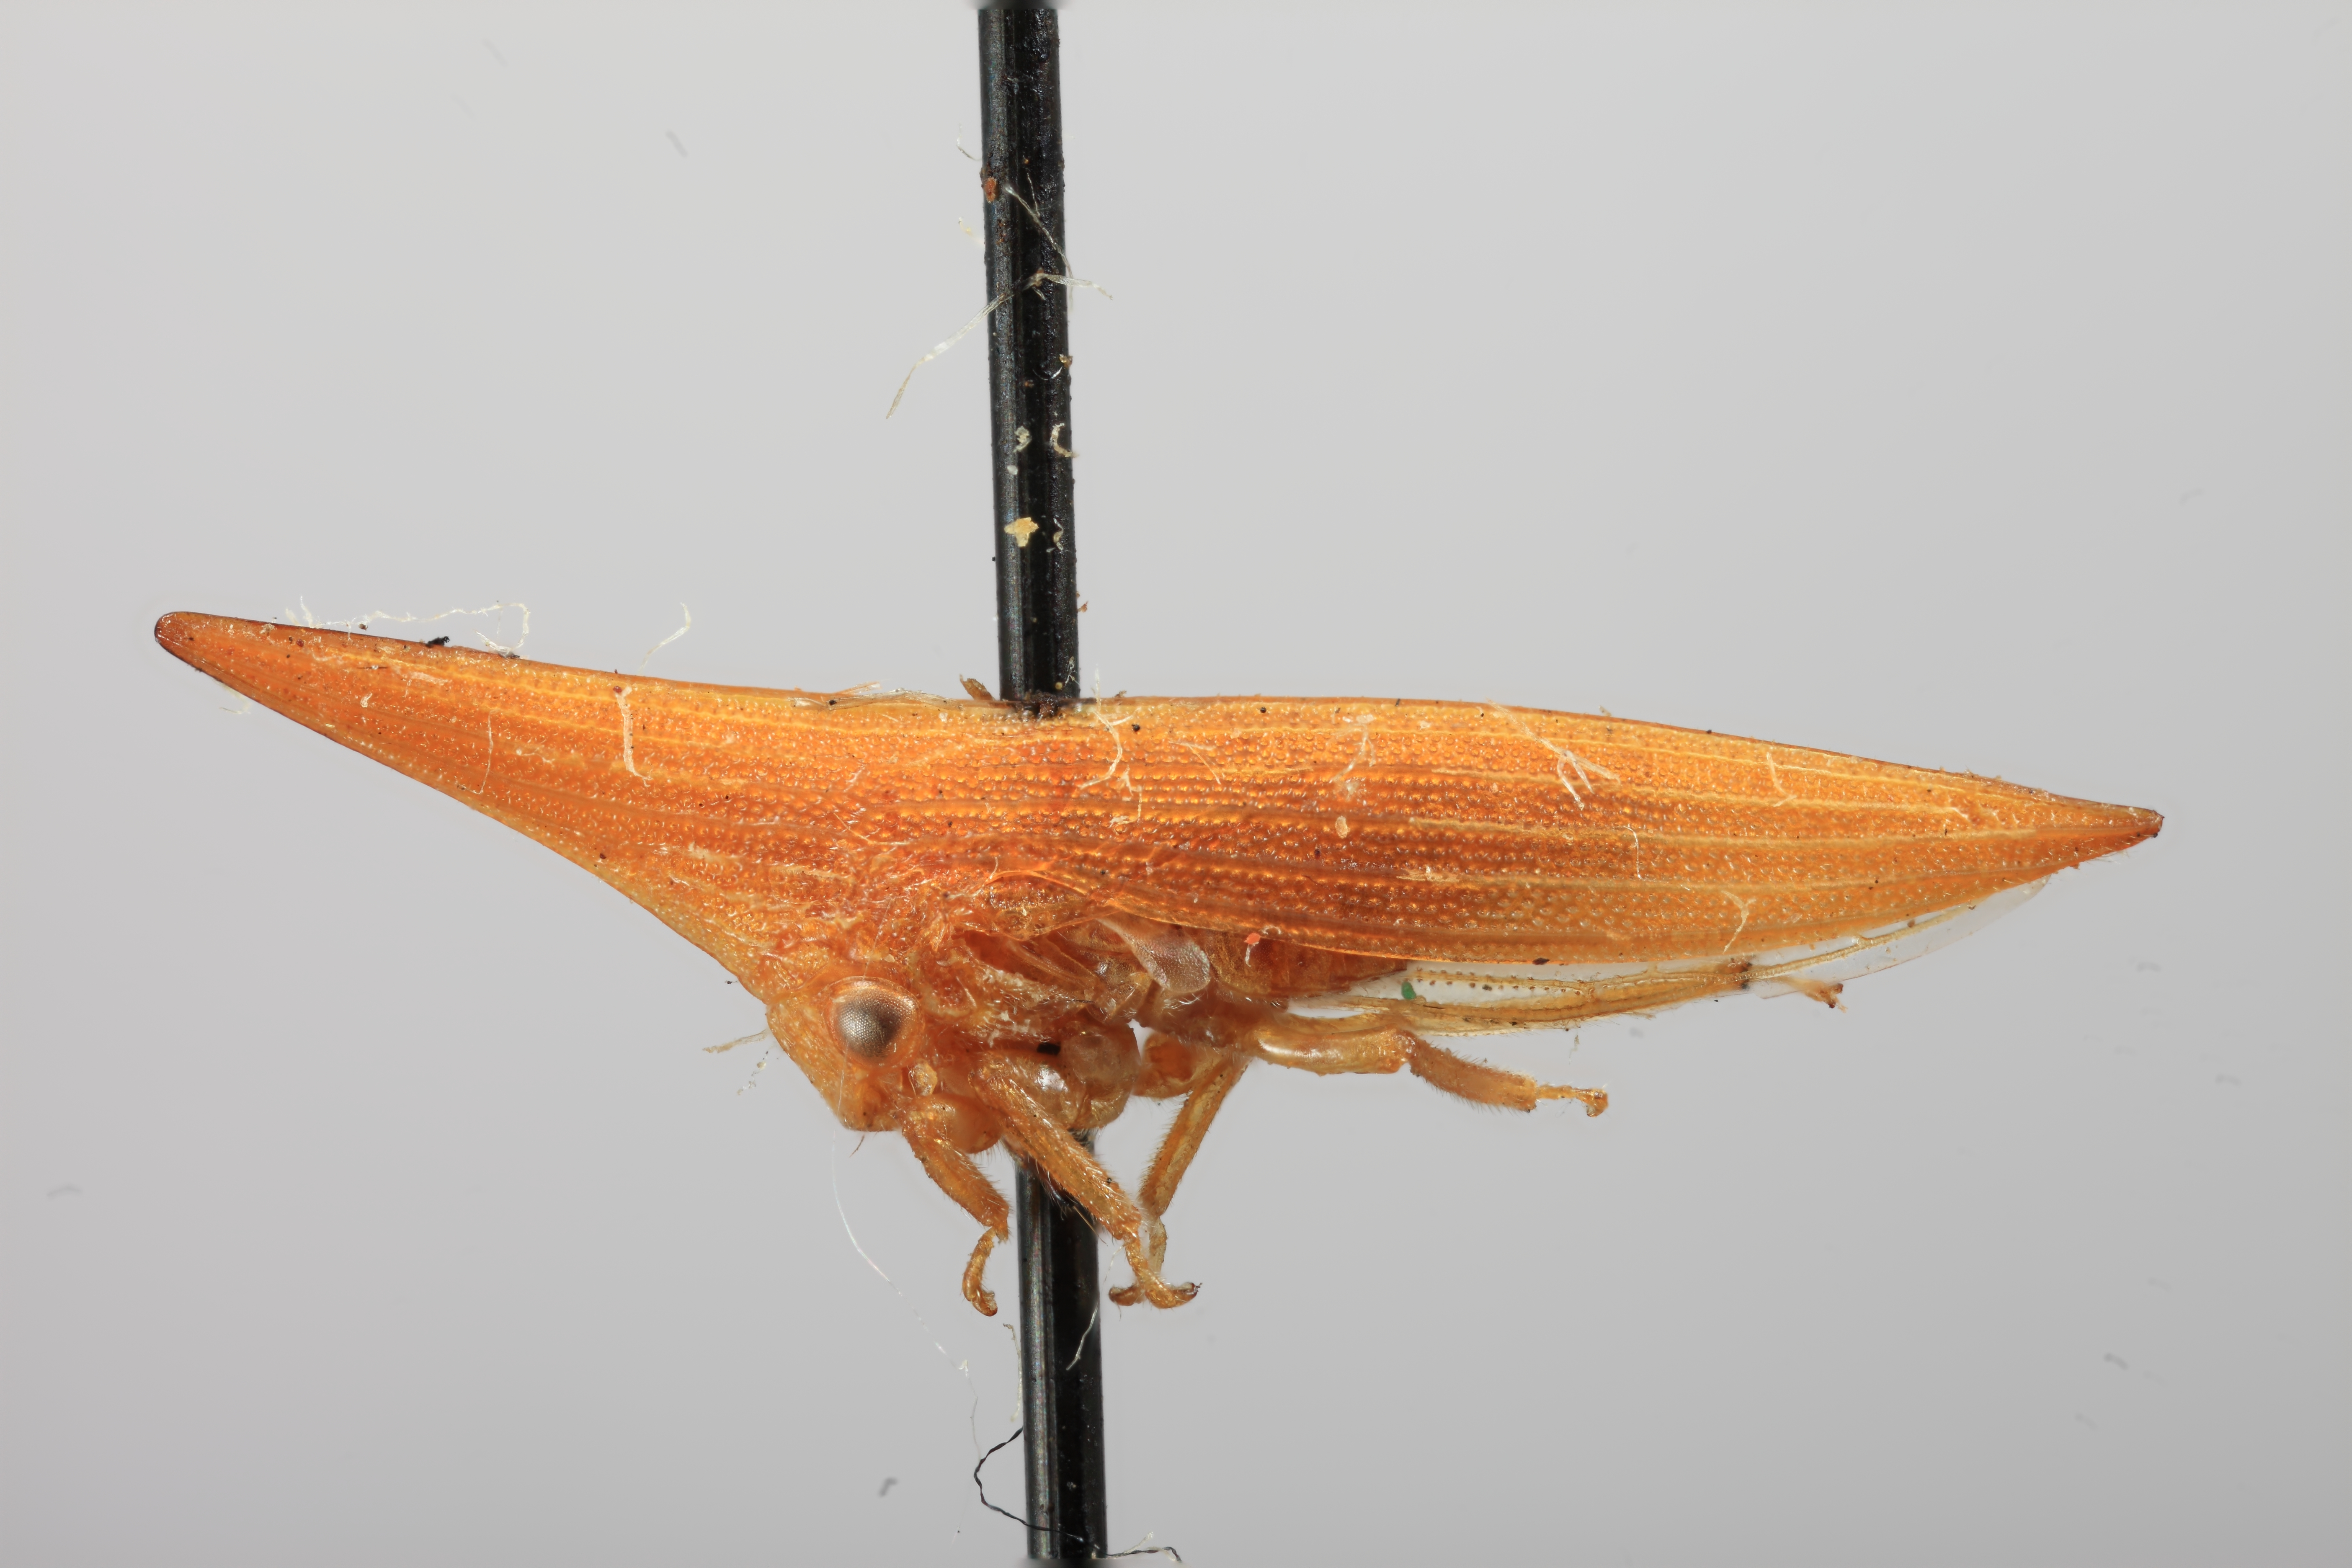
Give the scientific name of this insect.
Polyglyptodes viridis
